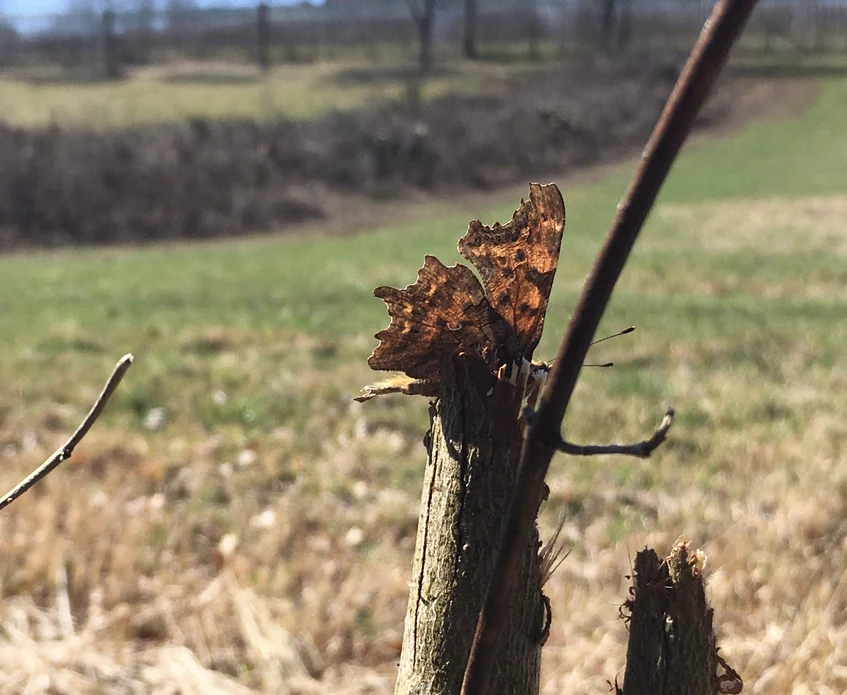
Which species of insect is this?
Polygonia c-album
